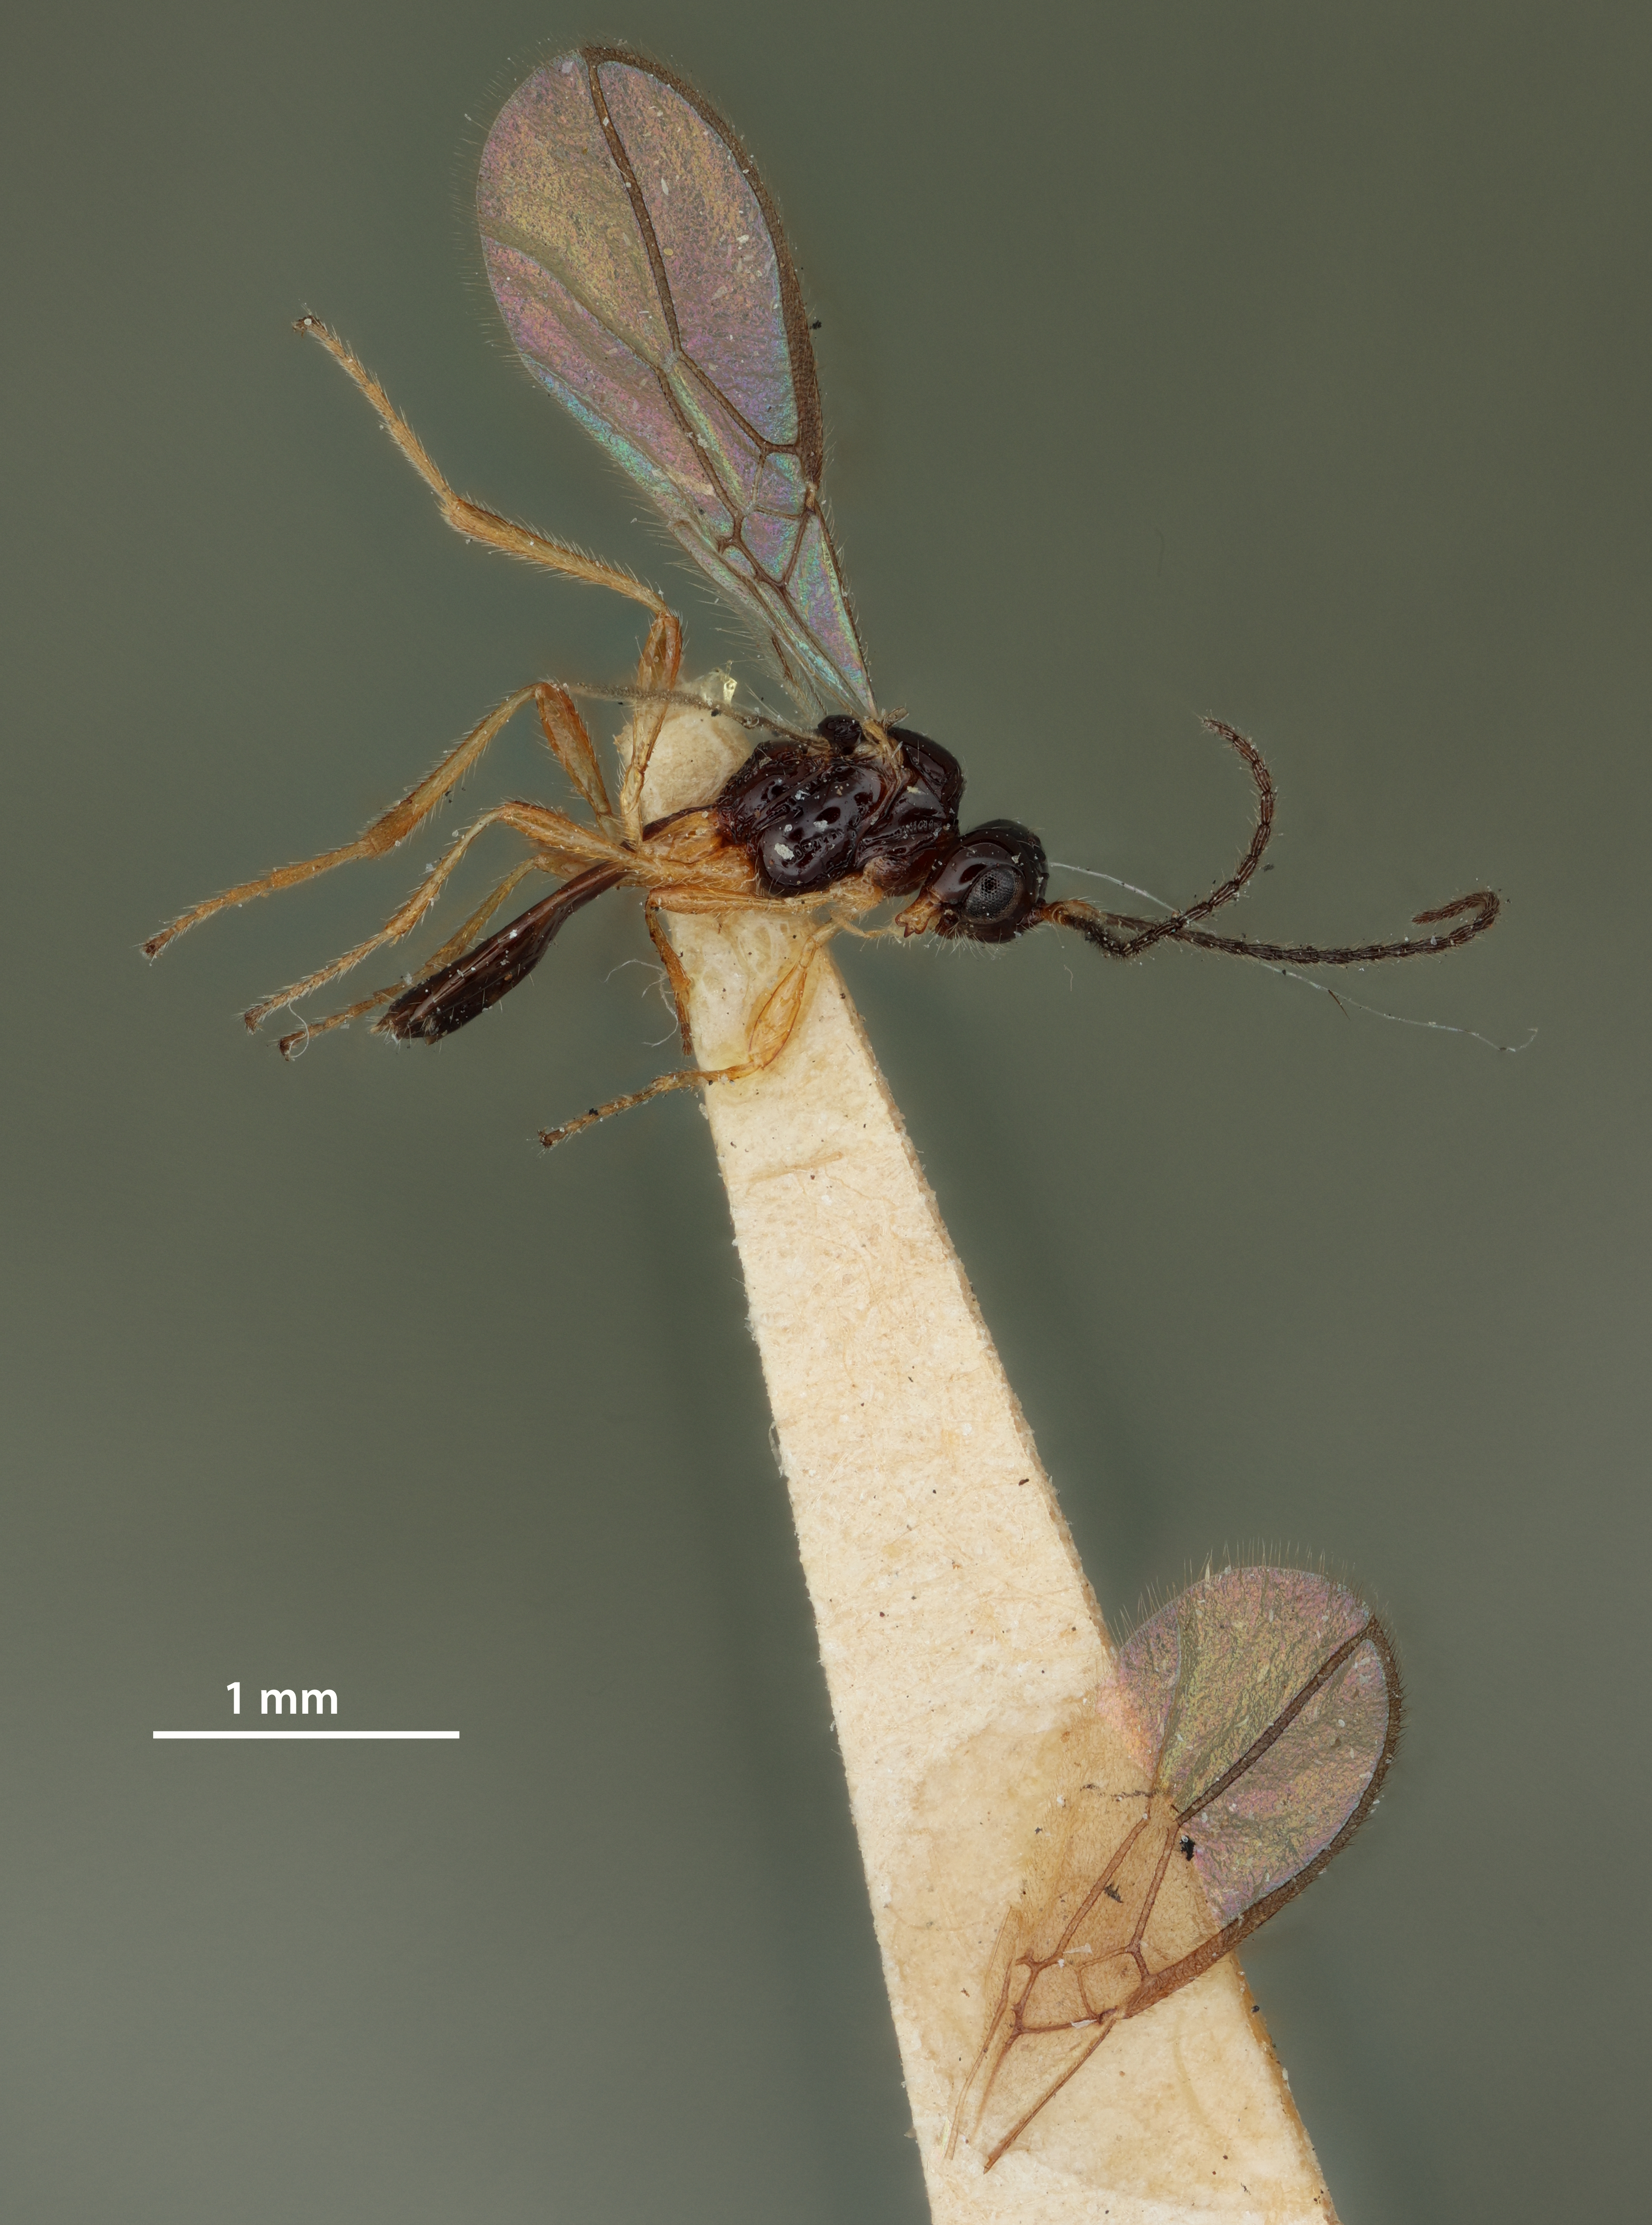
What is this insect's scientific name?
Aspilota convexula
